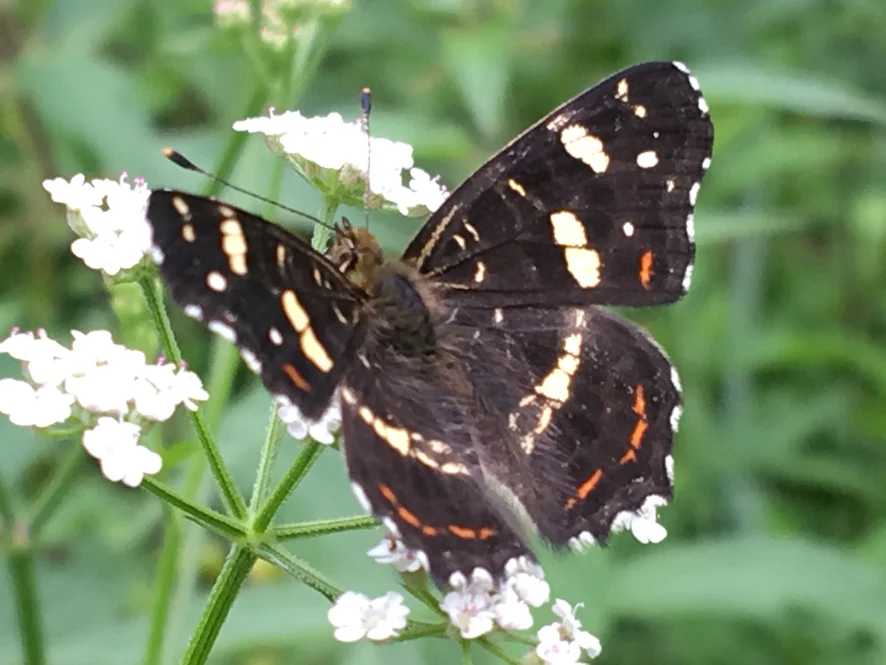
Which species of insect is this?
Araschnia levana
